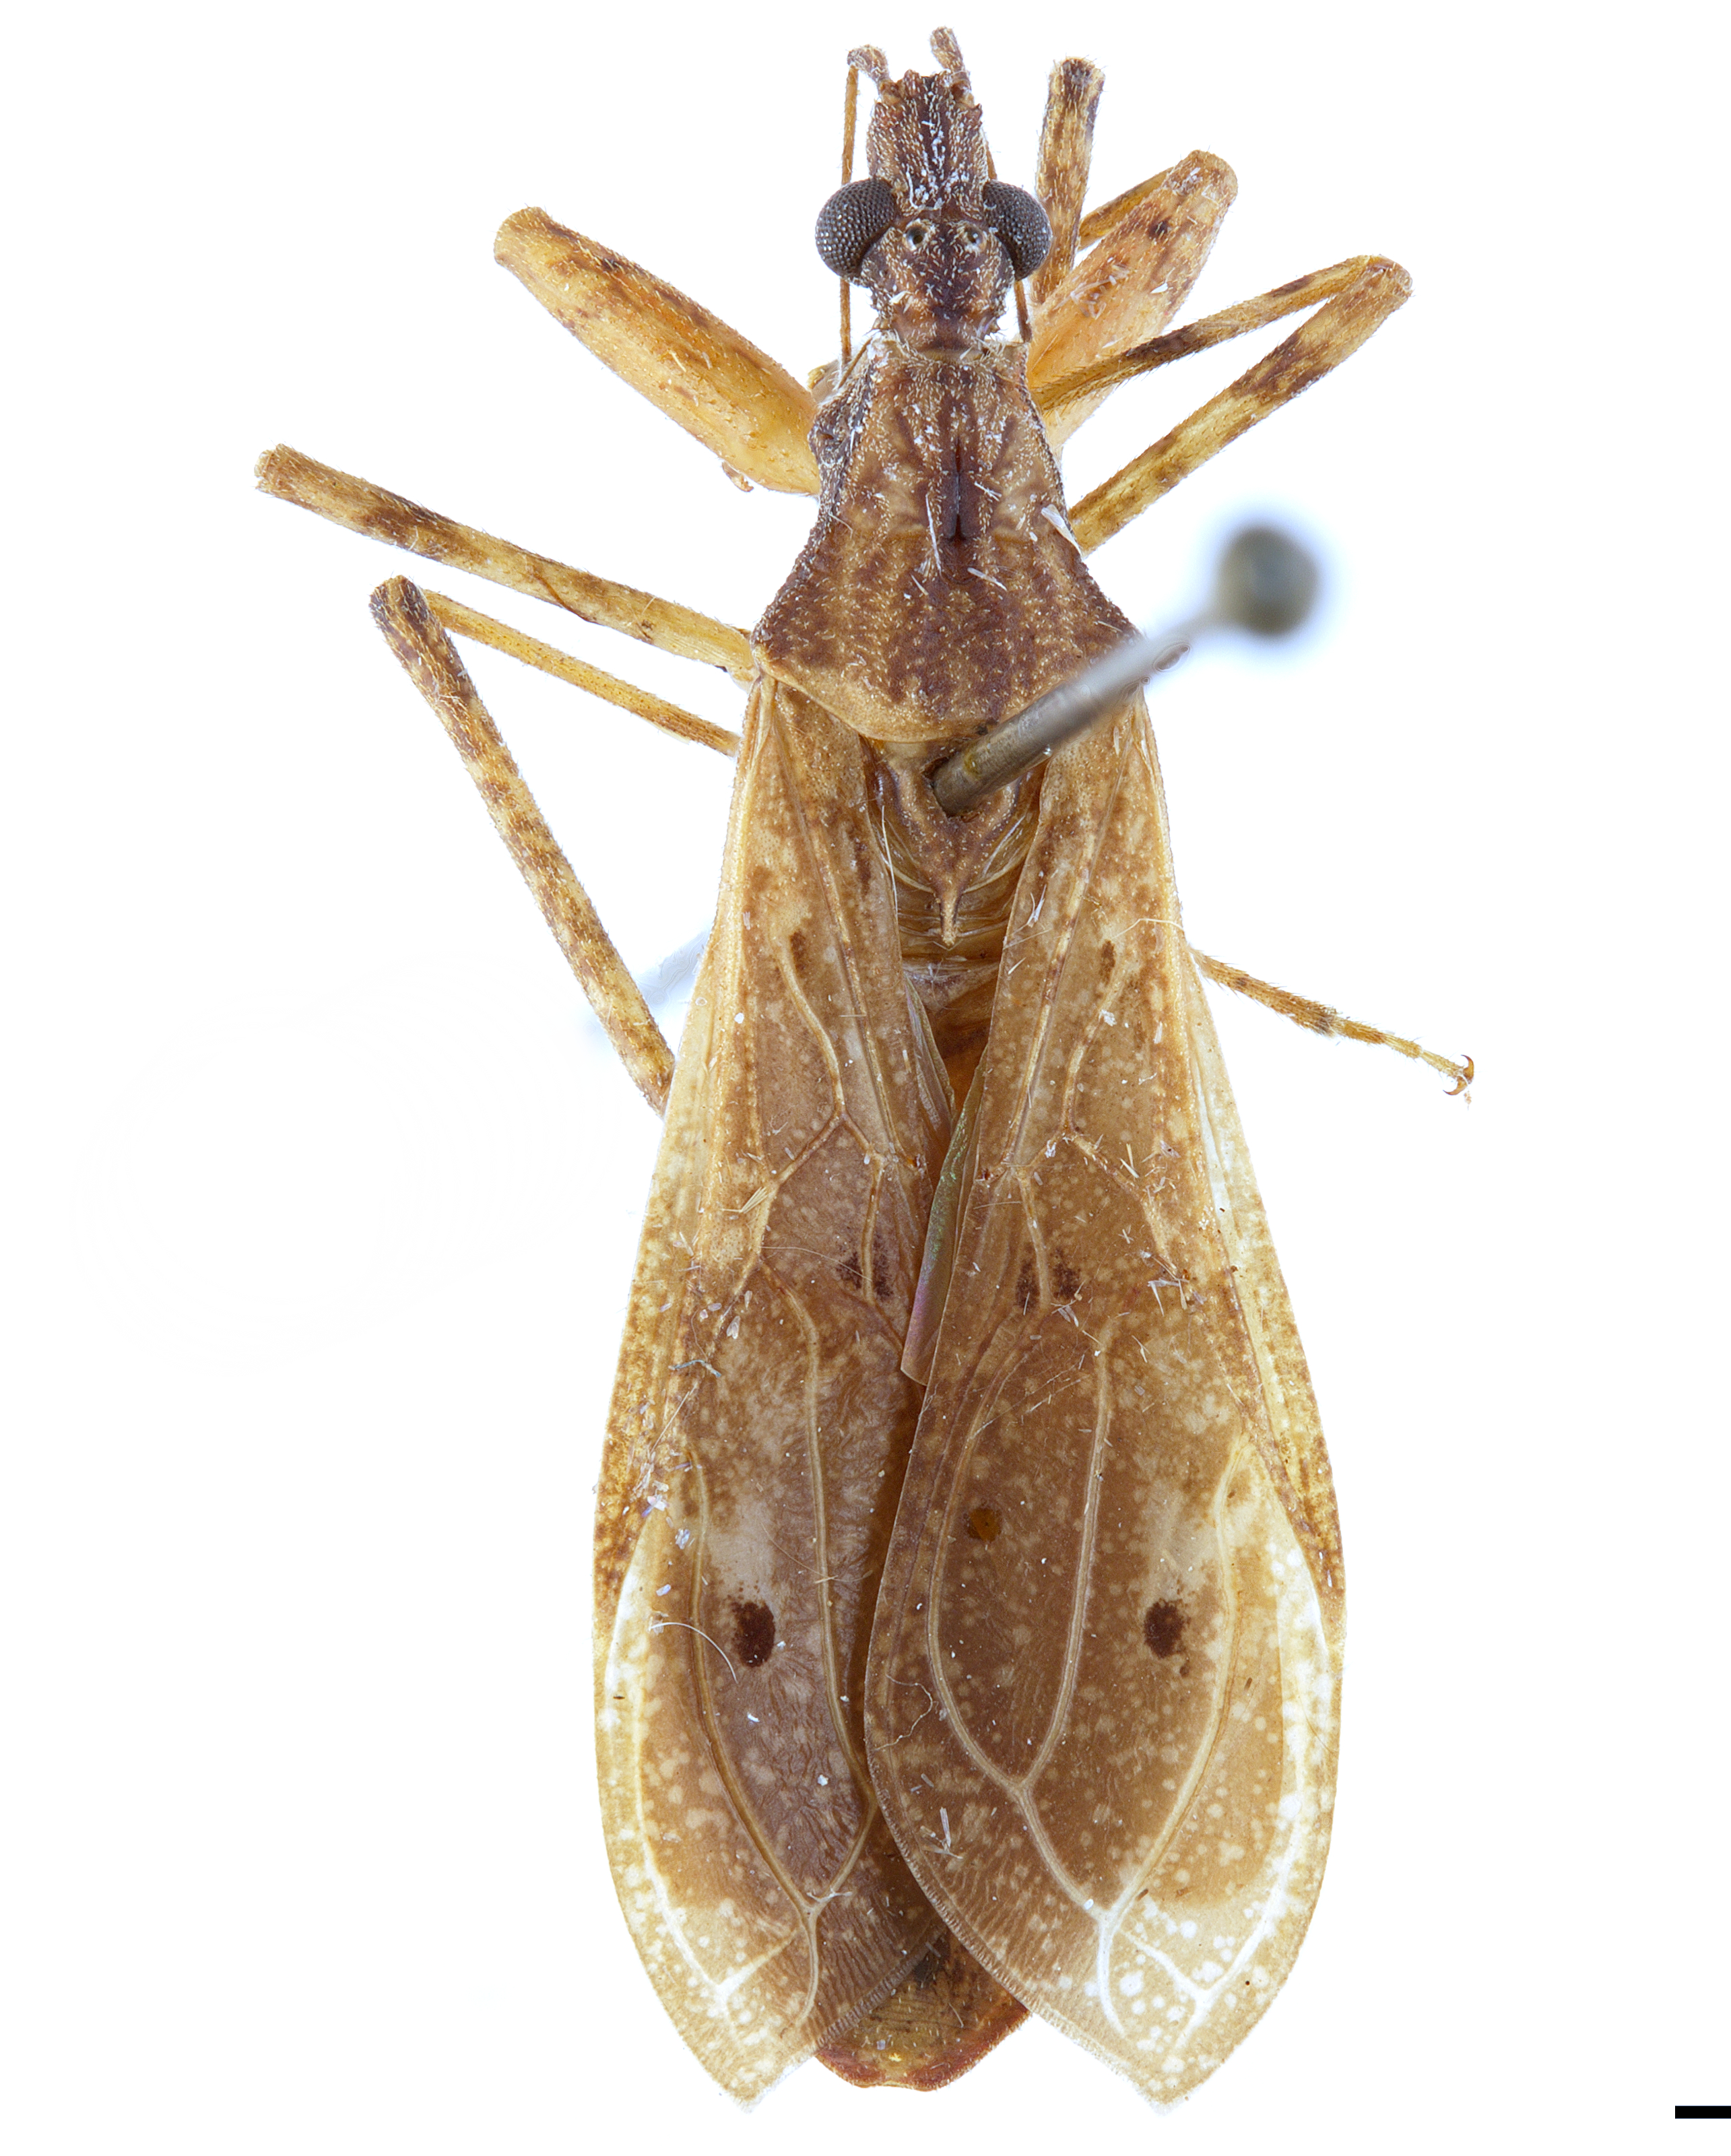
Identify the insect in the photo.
Apronius caudatum
